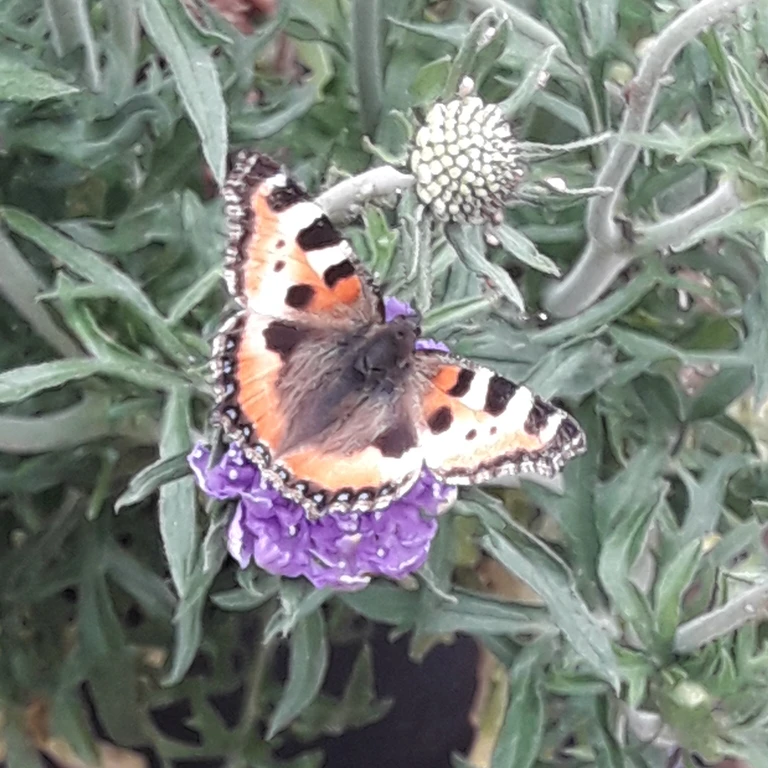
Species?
Aglais urticae
